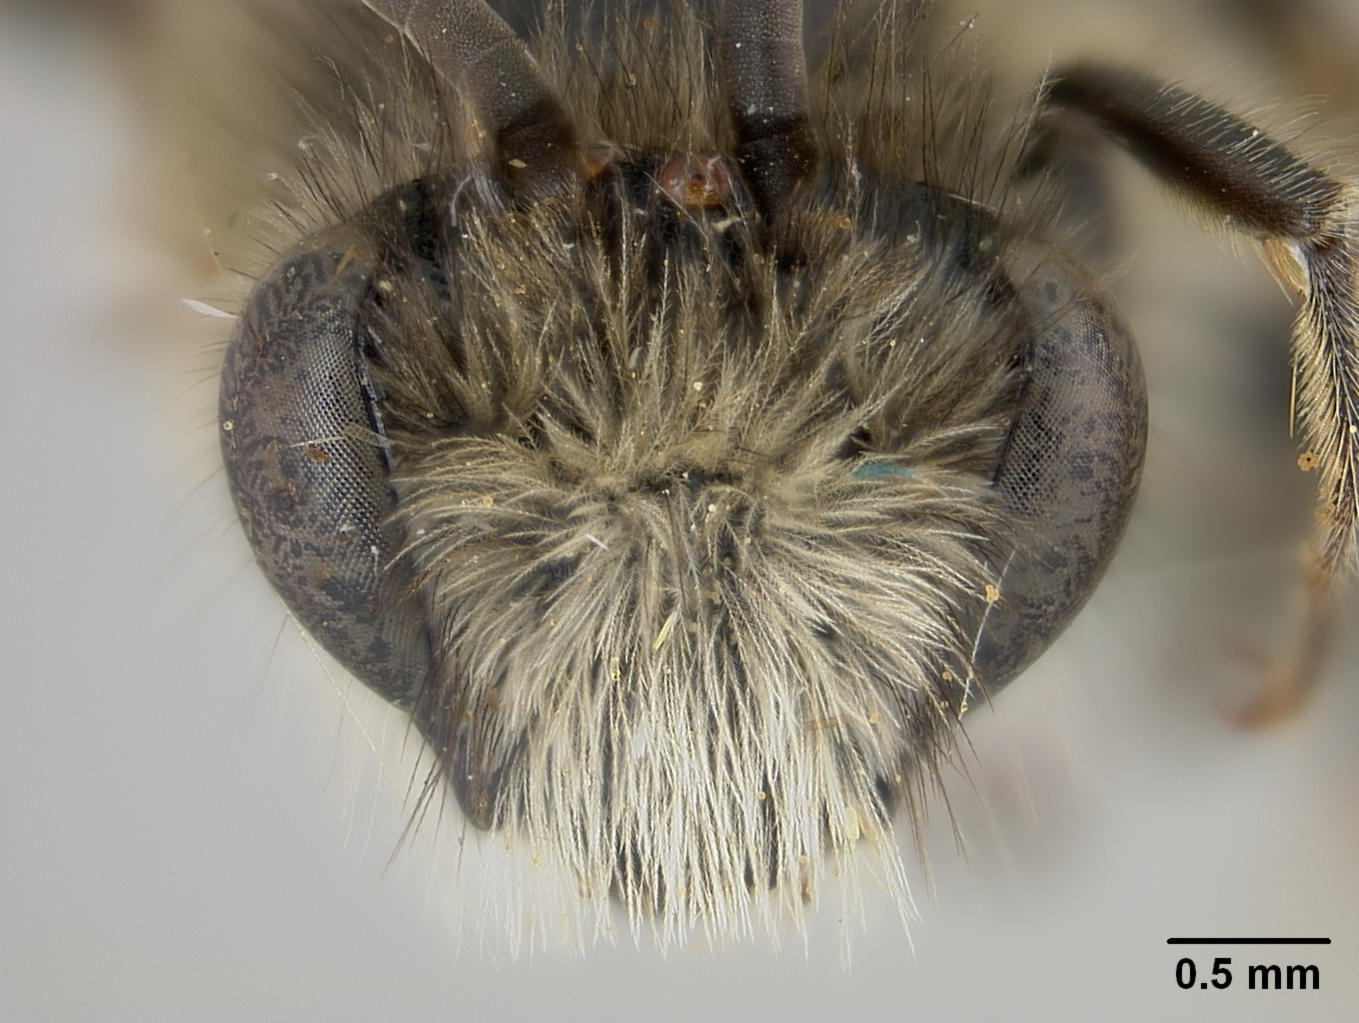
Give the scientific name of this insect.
Colletes luzhouensis
